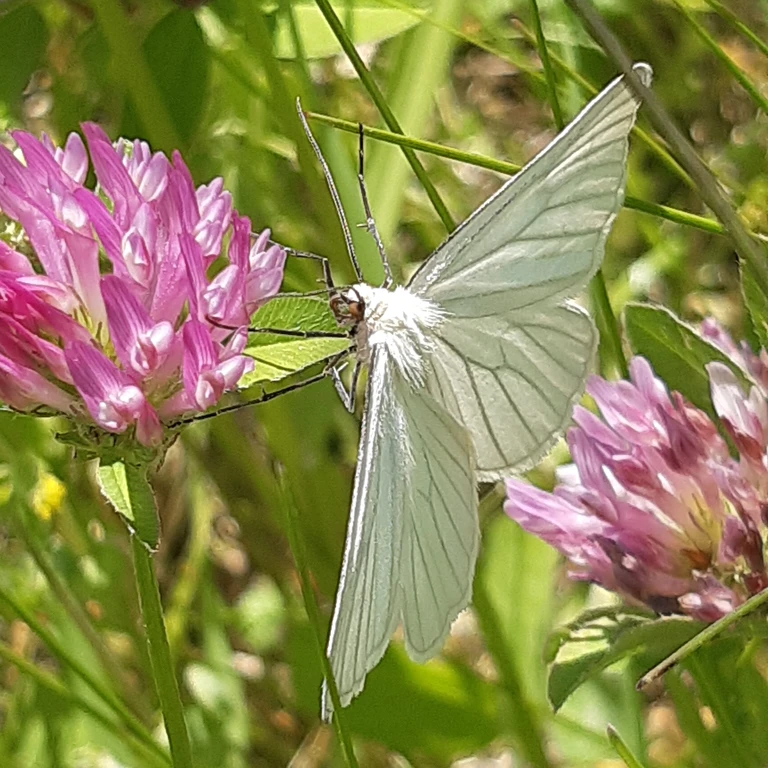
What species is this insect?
Siona lineata
